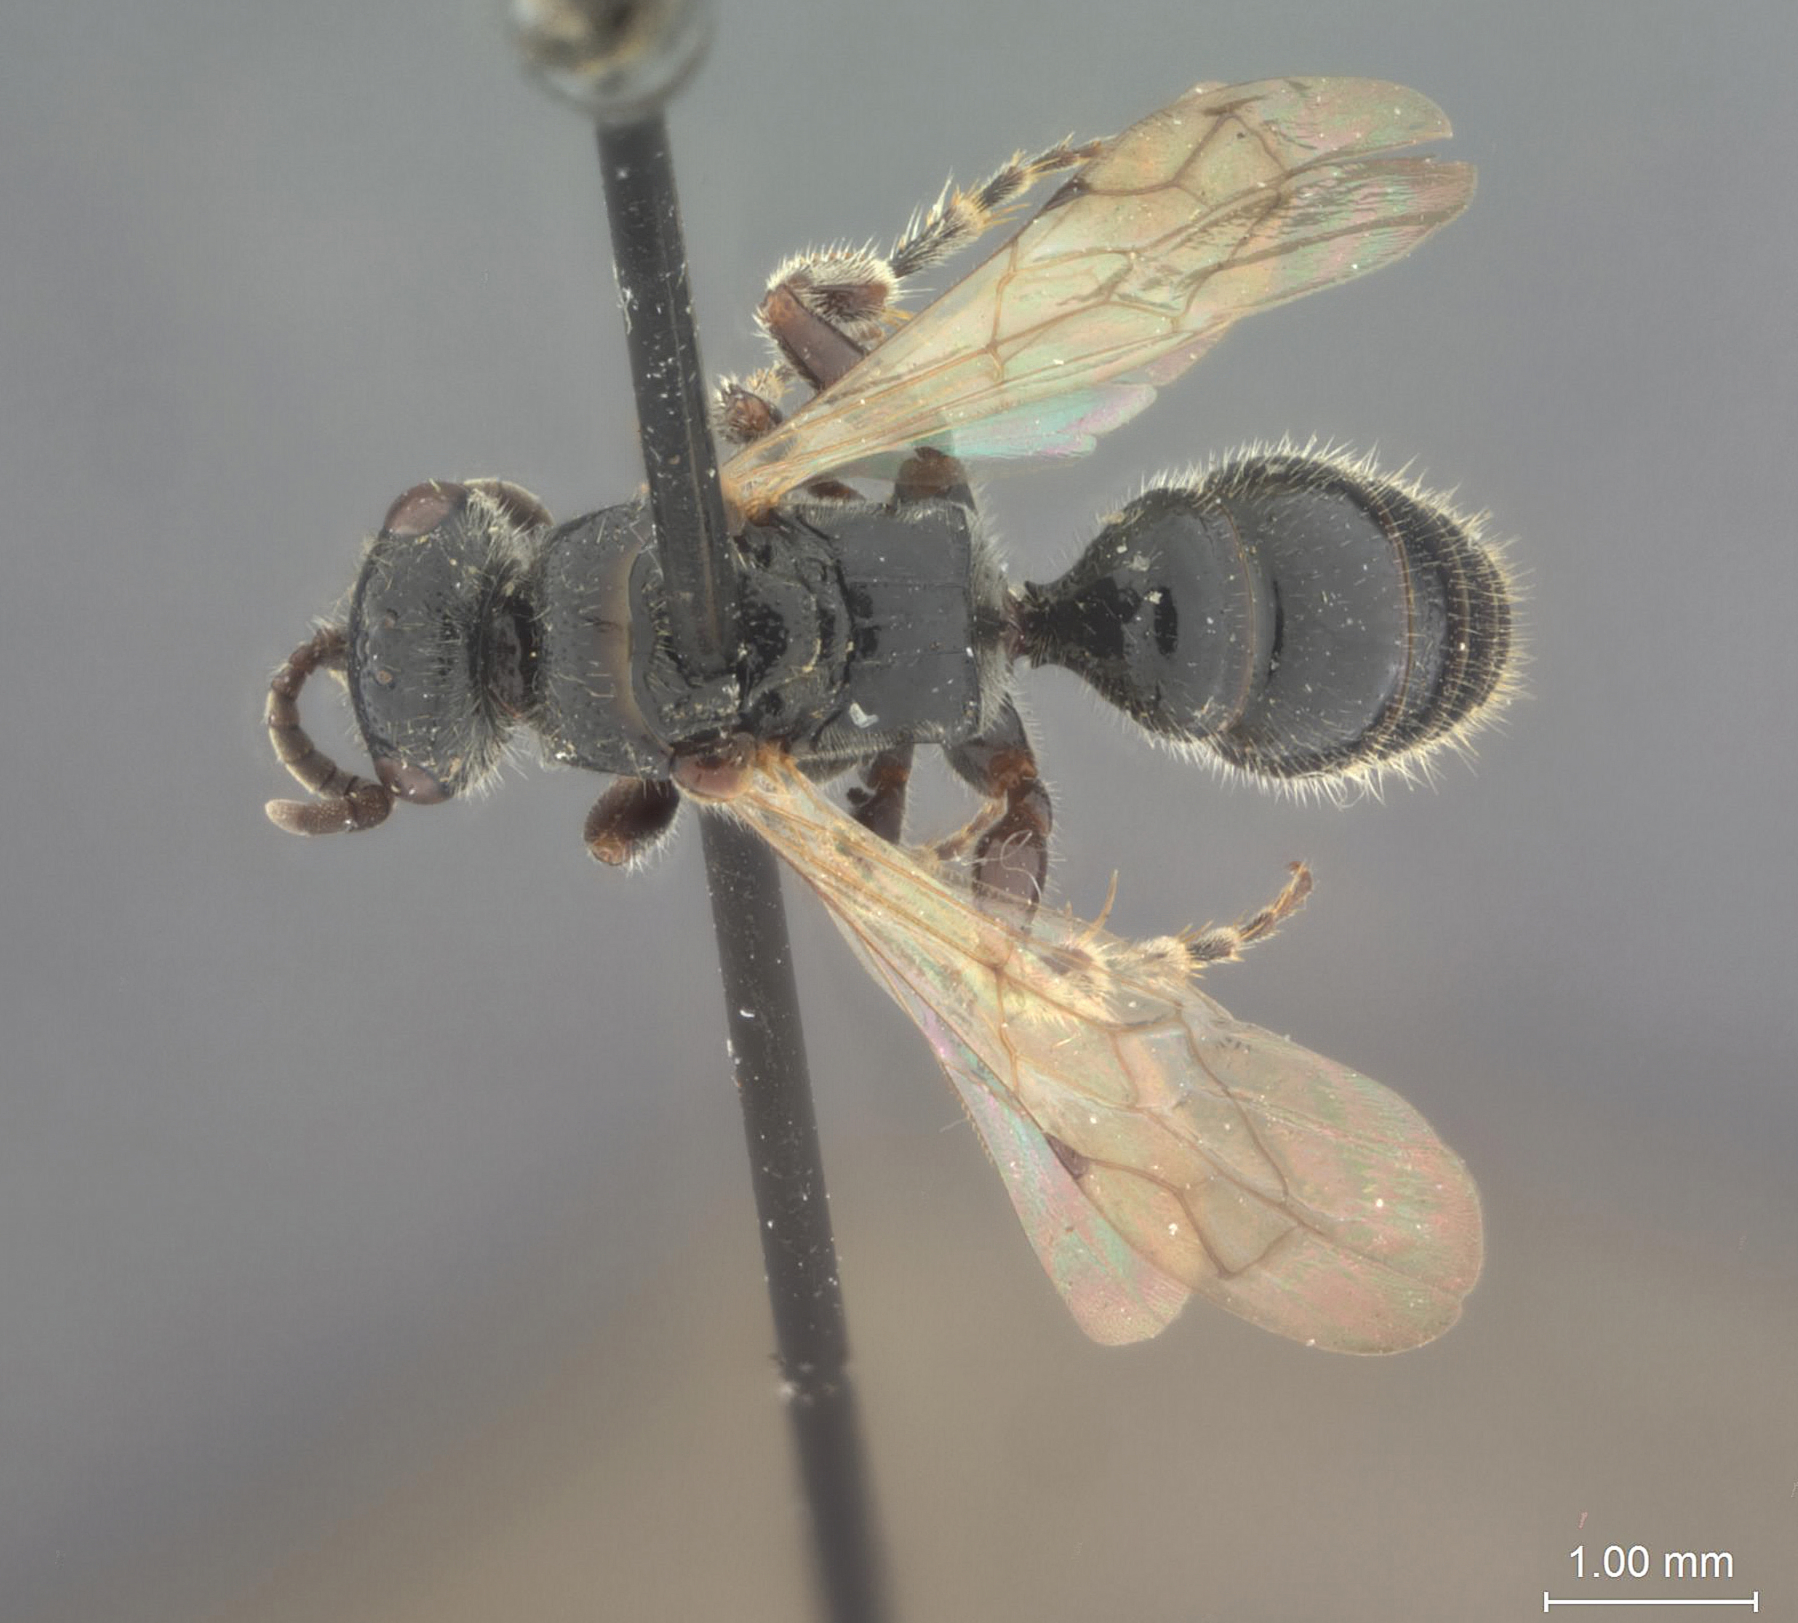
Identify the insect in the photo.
Tiphia pullivora
